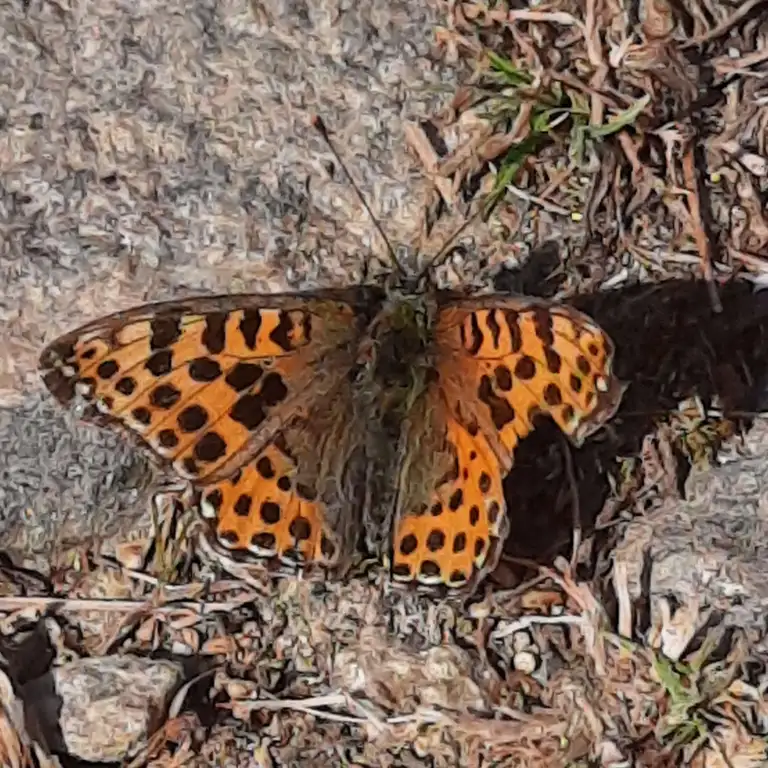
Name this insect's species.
Issoria lathonia
